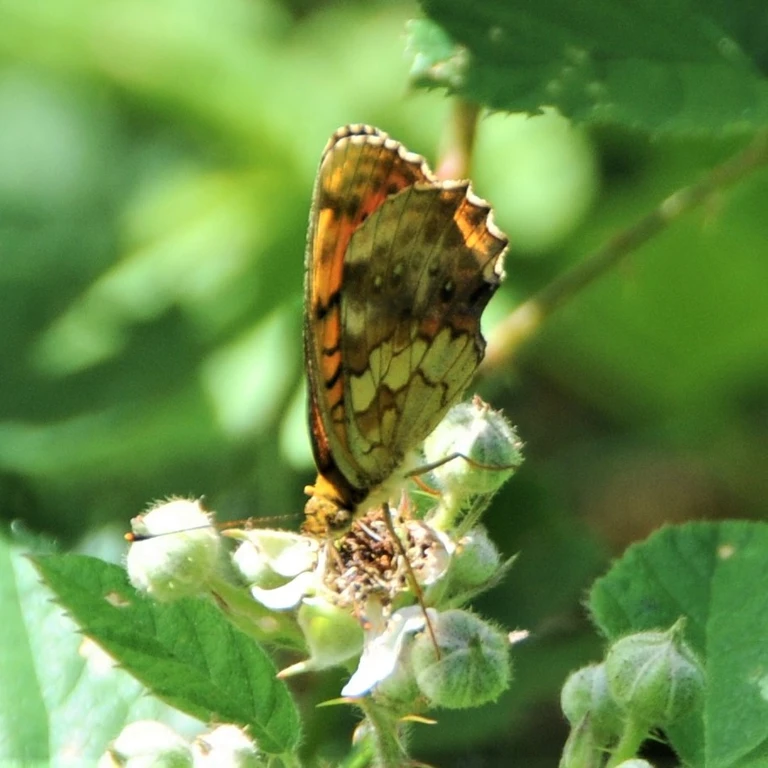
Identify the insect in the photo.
Brenthis daphne
